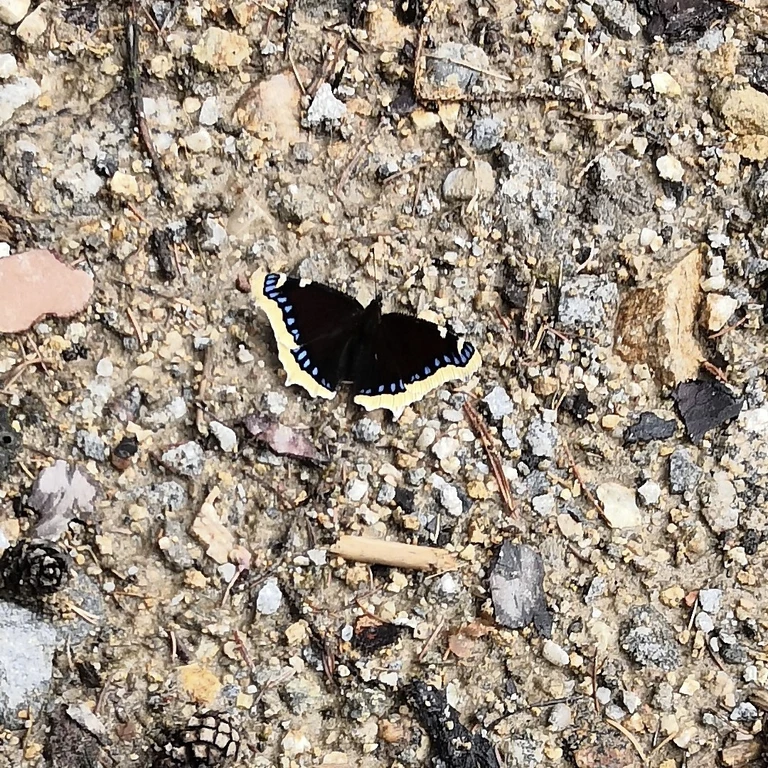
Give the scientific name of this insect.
Nymphalis antiopa
